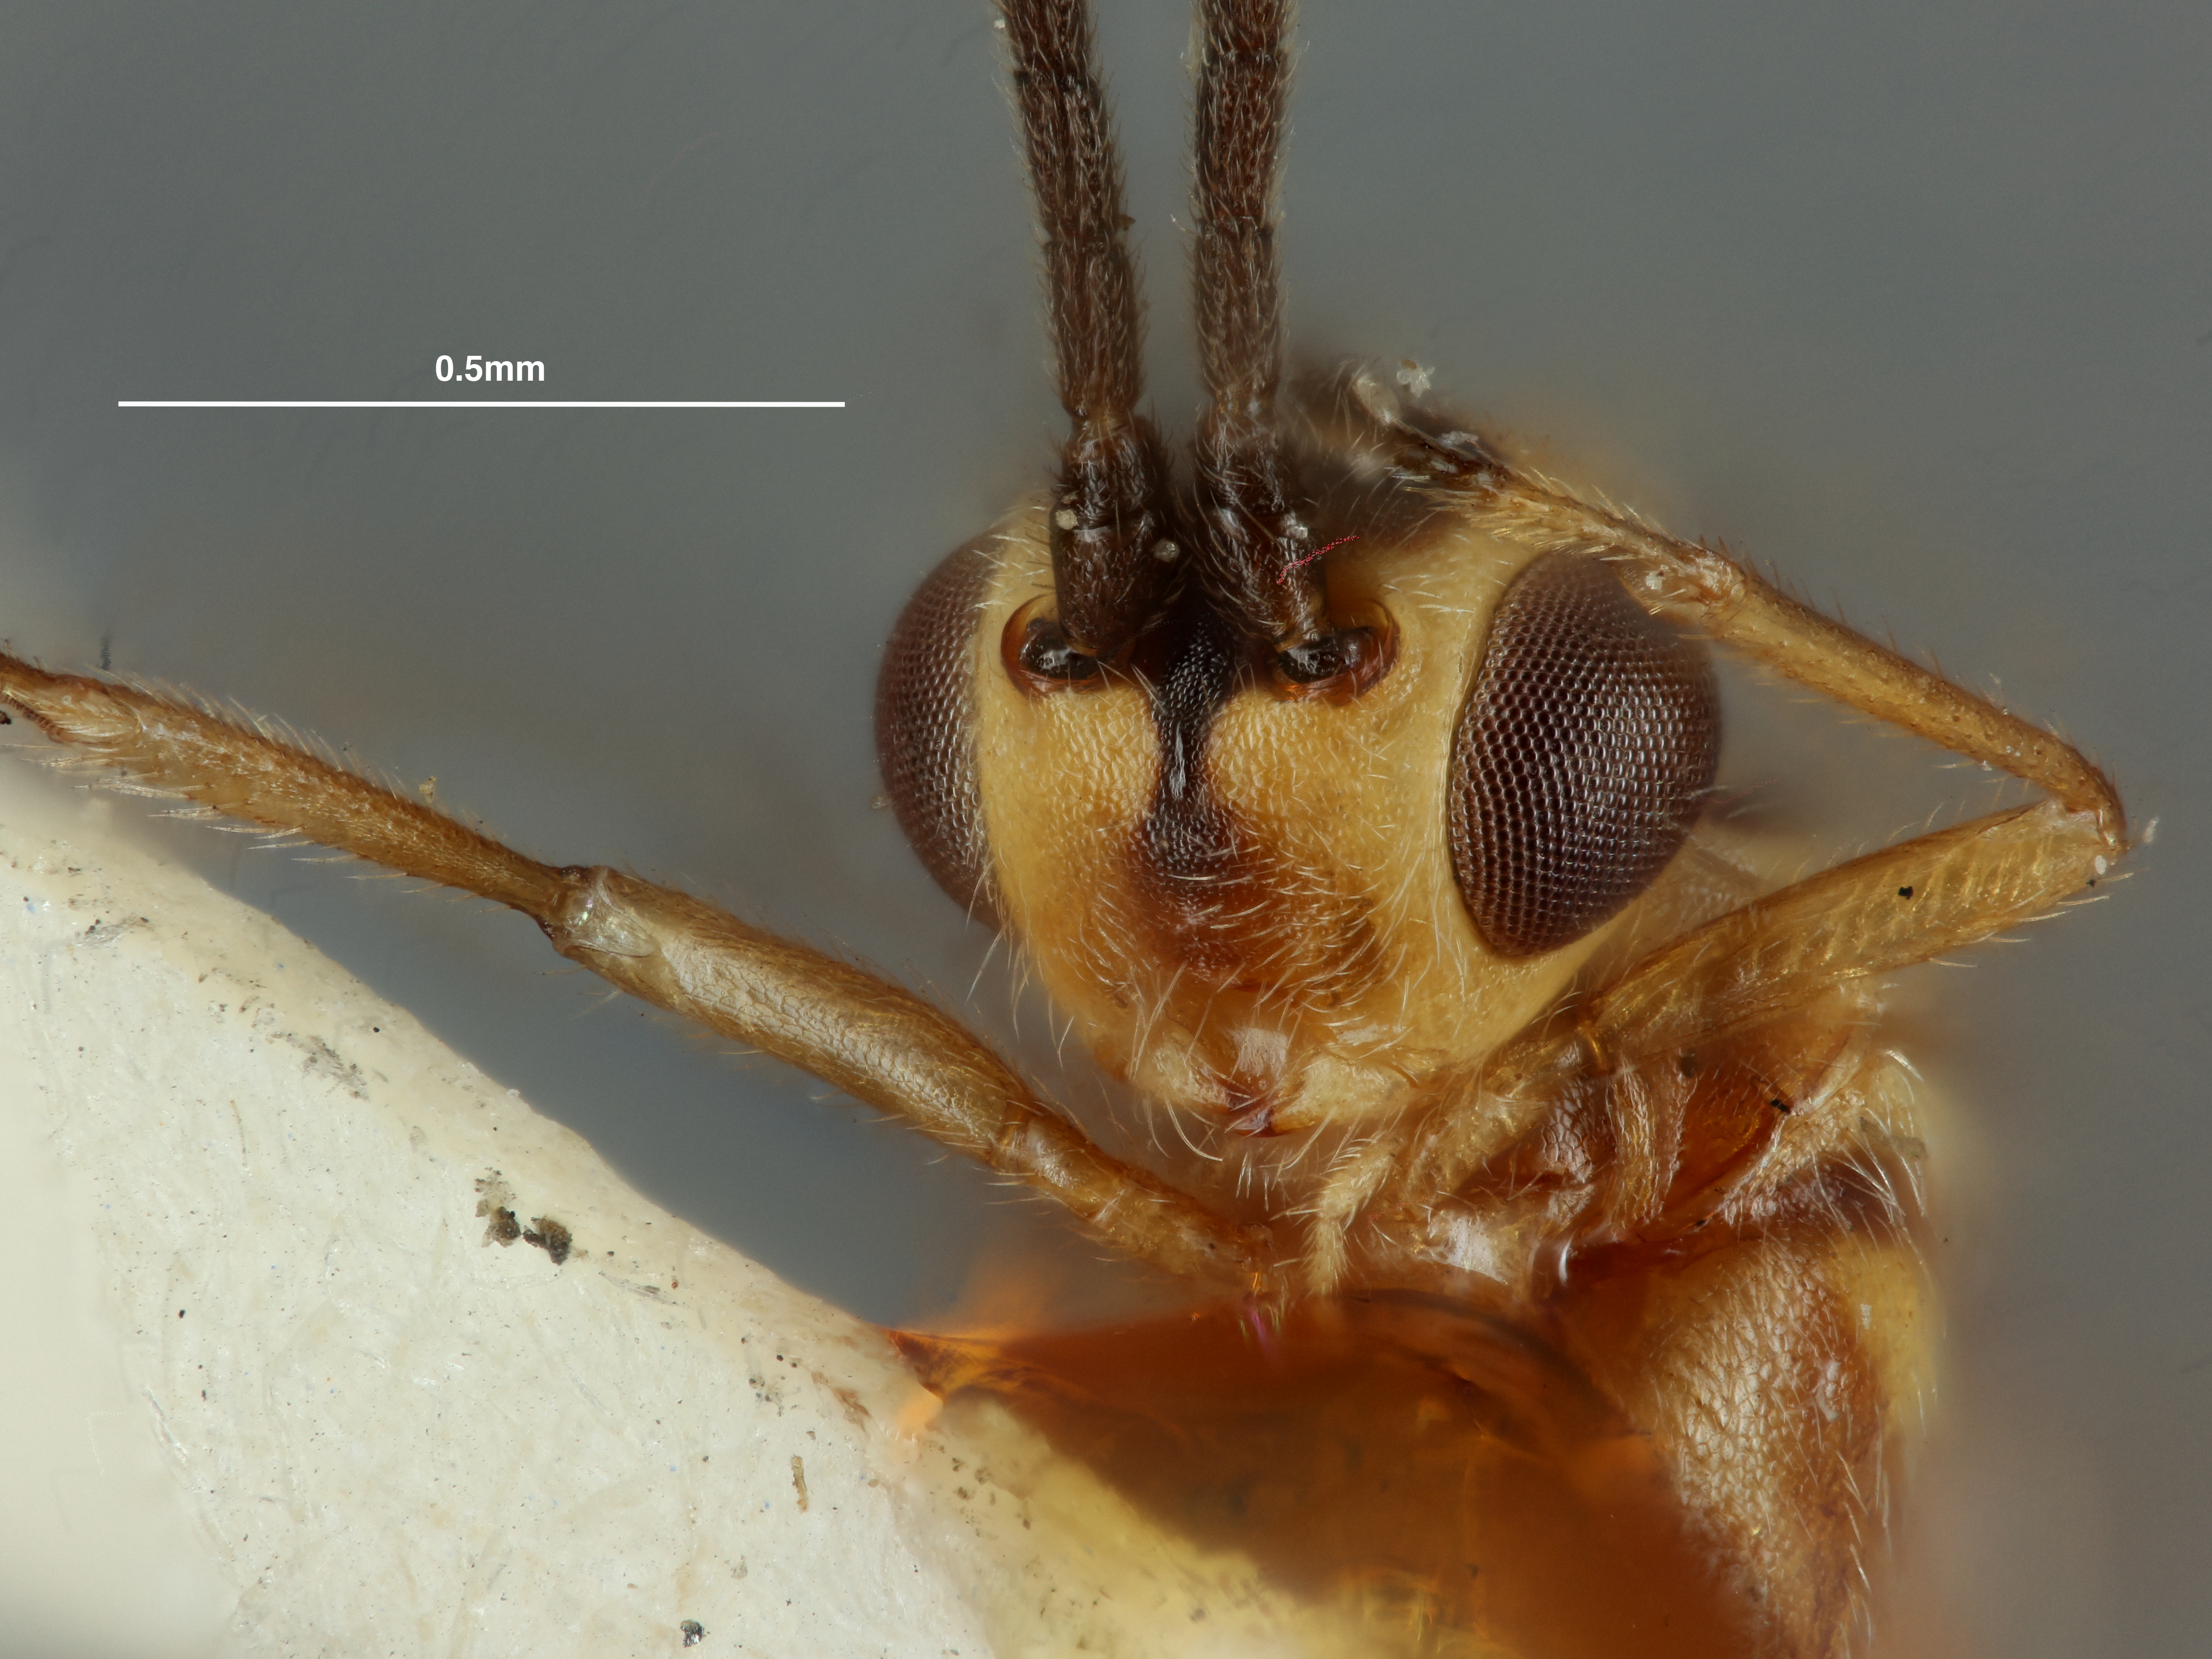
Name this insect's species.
Microbracon luteiceps
